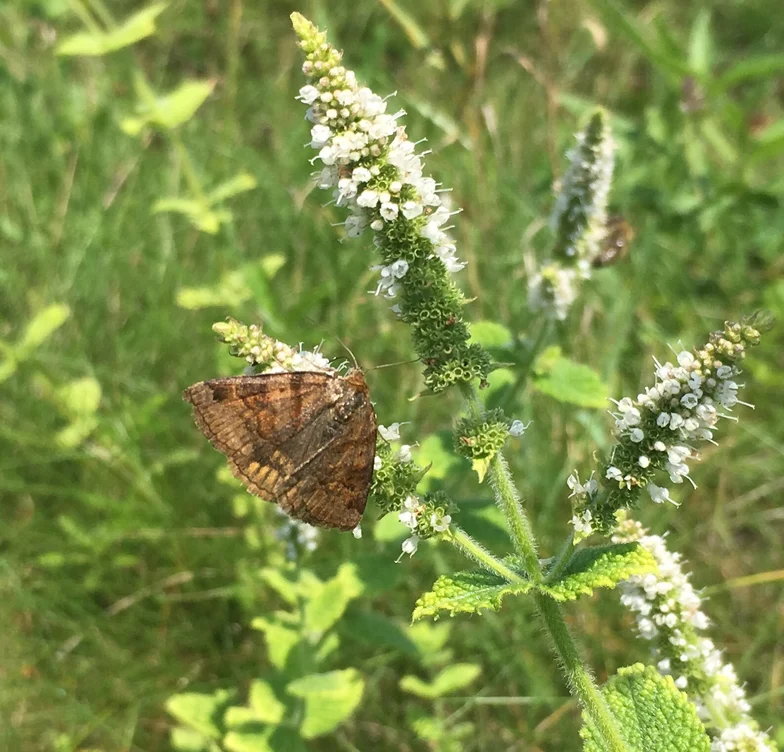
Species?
Euclidia glyphica
